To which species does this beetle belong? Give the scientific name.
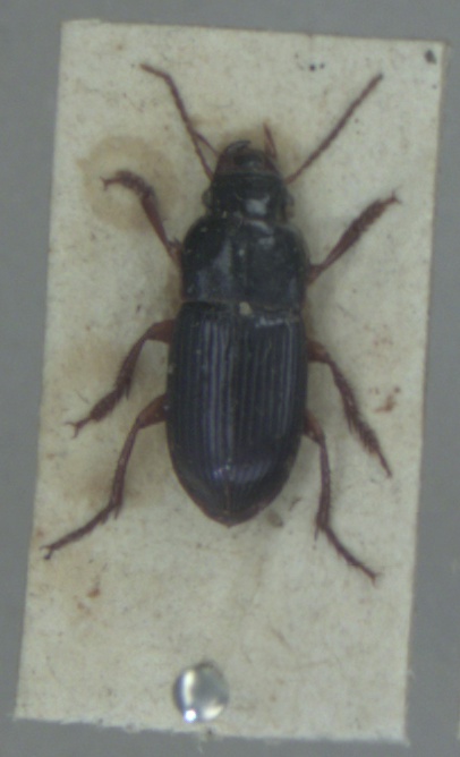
Harpalus rubripes
